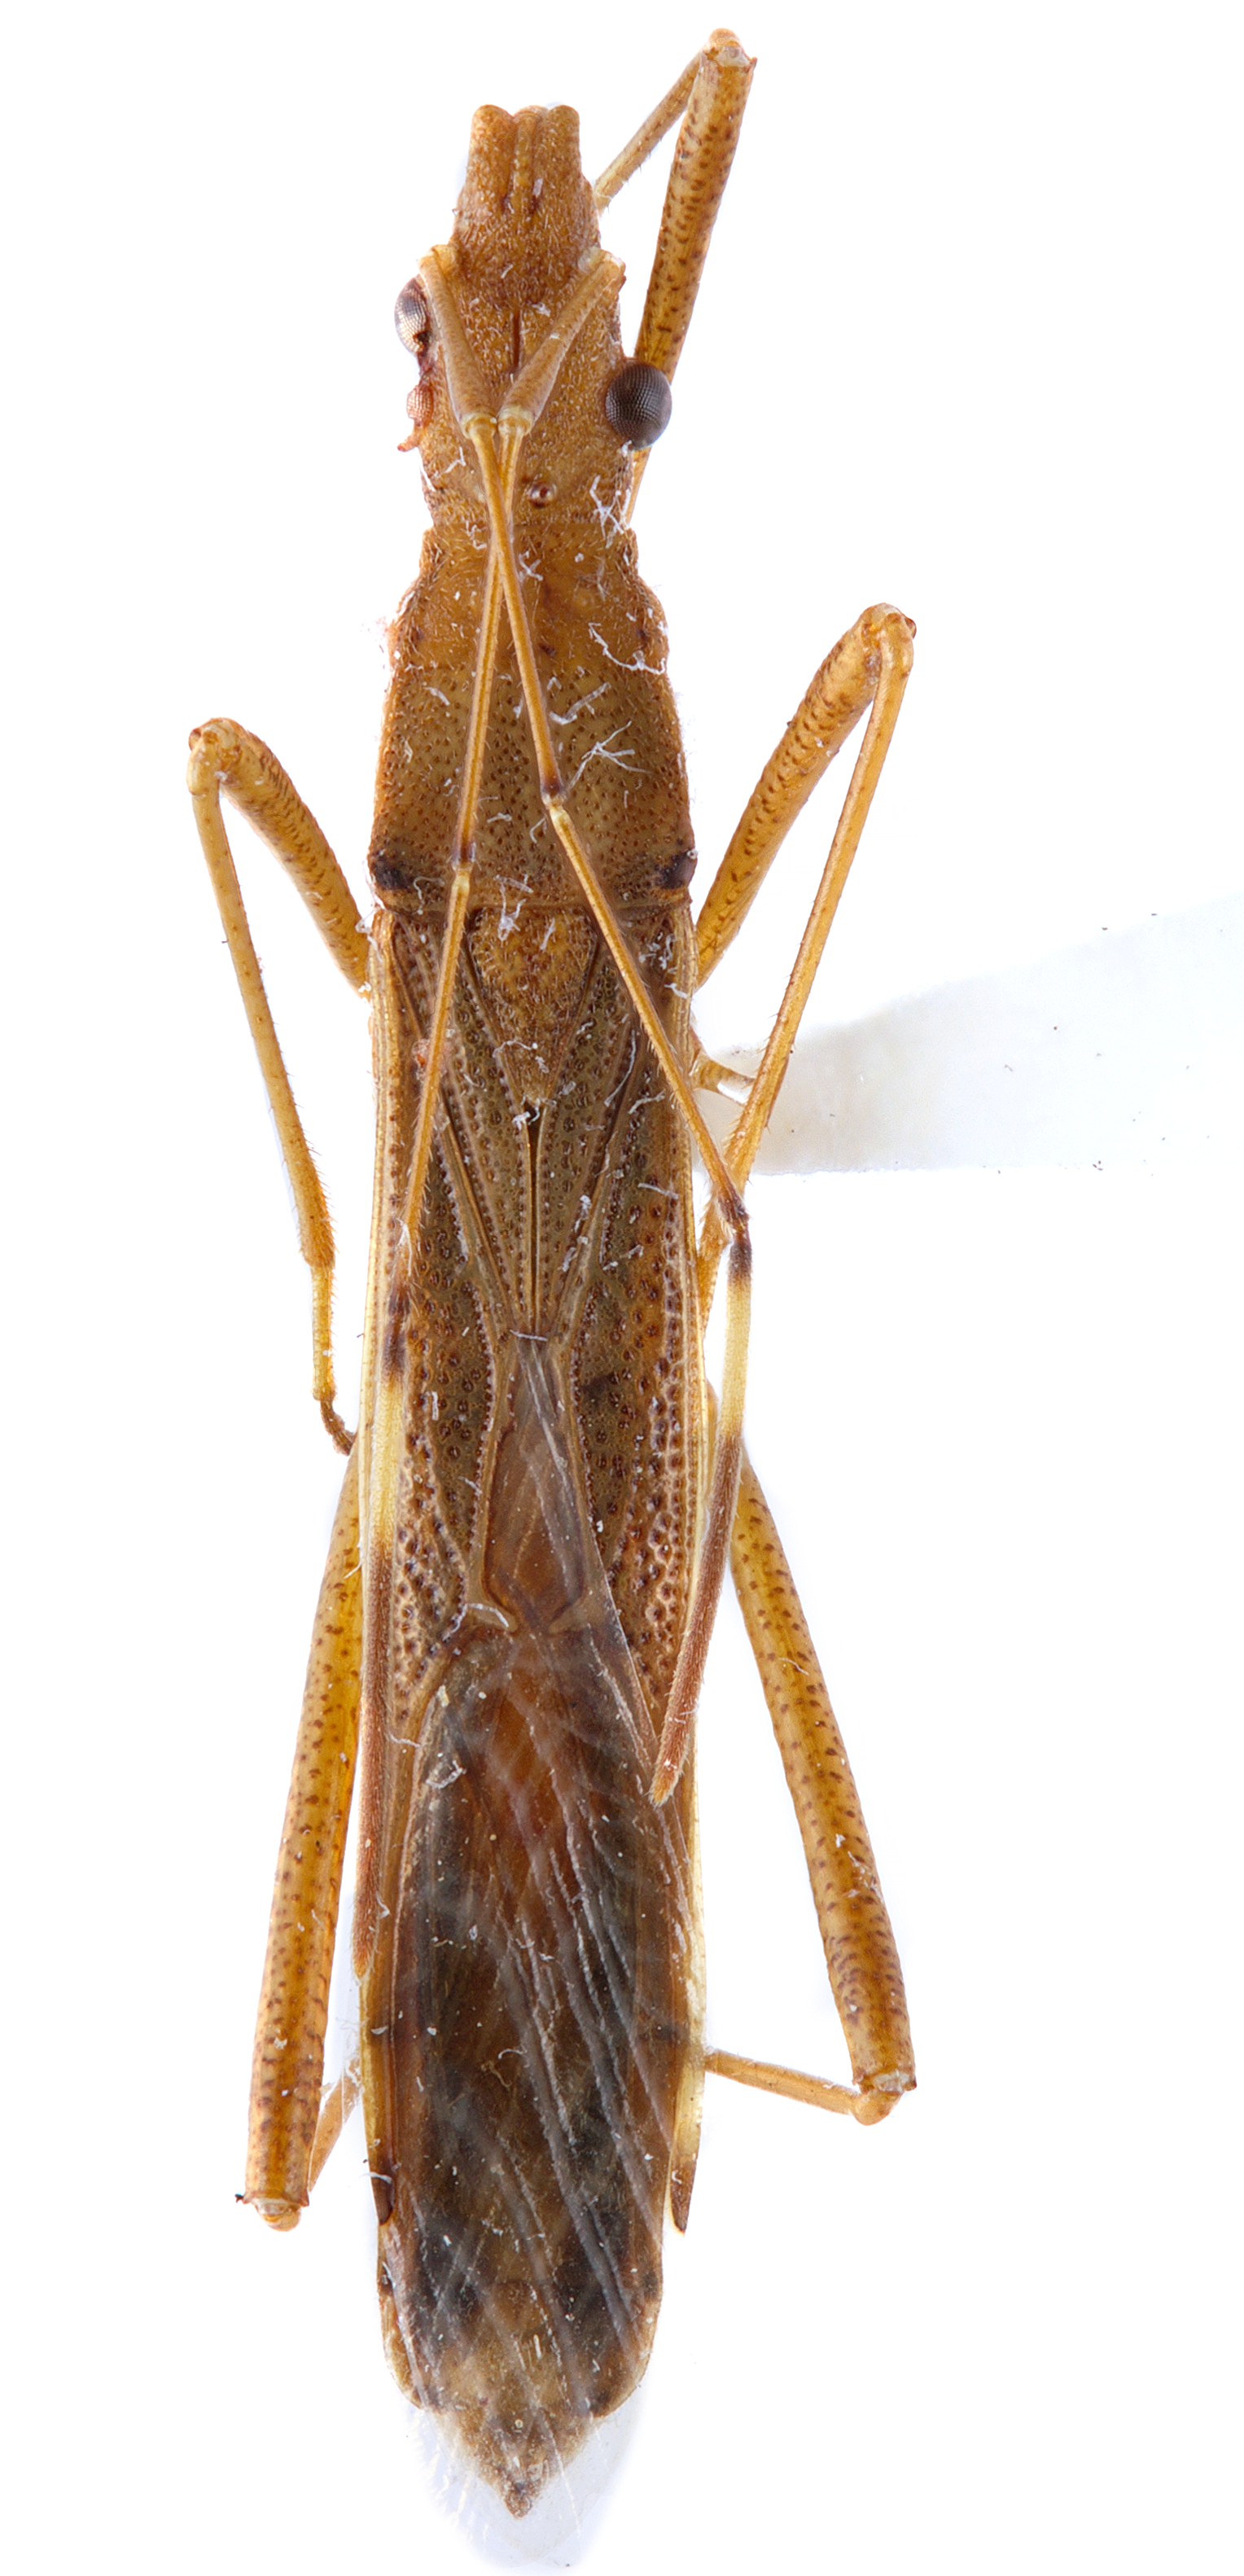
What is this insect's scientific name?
Paraplesius schaefferi
